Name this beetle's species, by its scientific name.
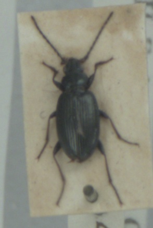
Bembidion tibiale
